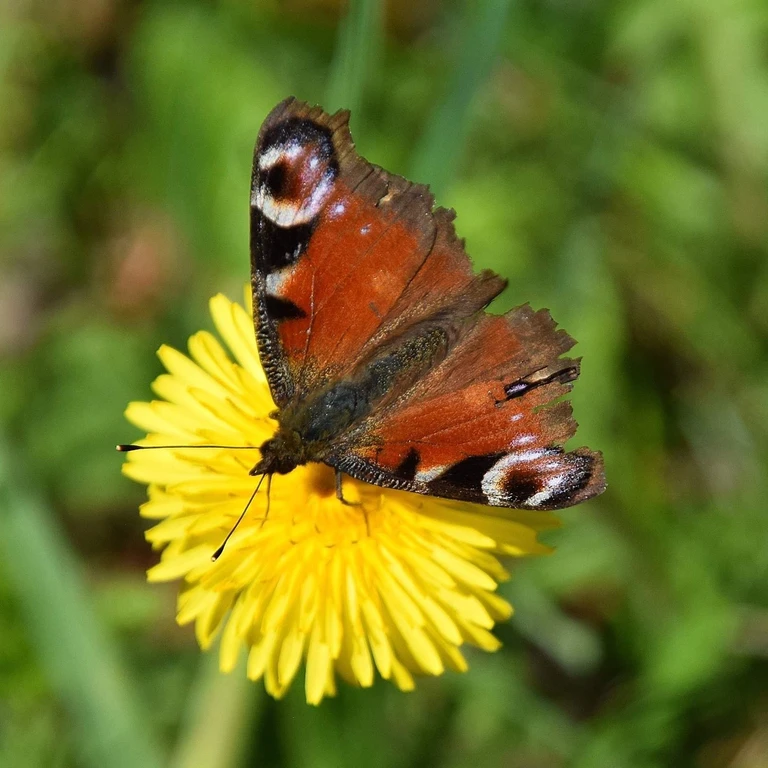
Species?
Aglais io
